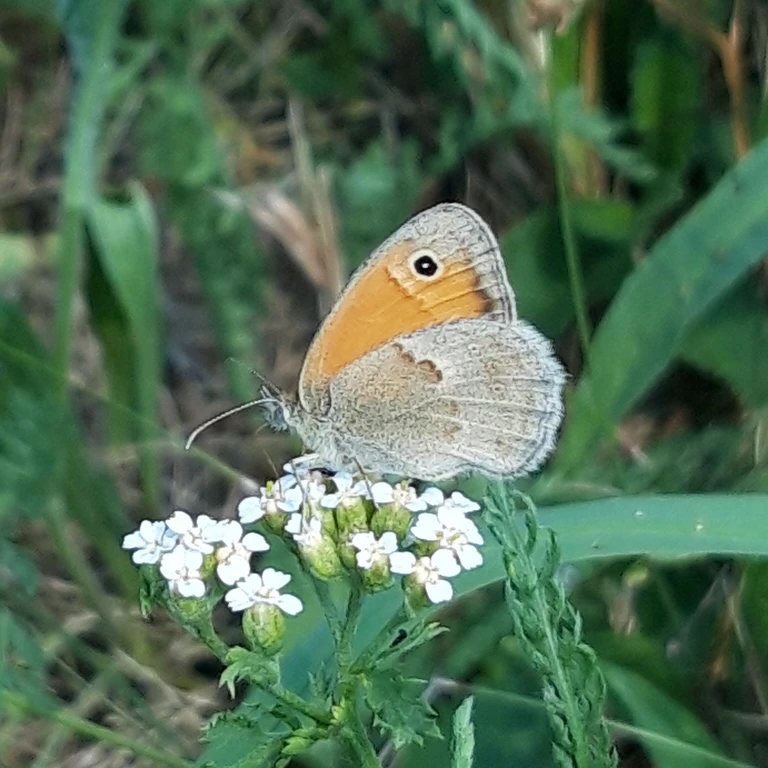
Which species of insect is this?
Coenonympha pamphilus
